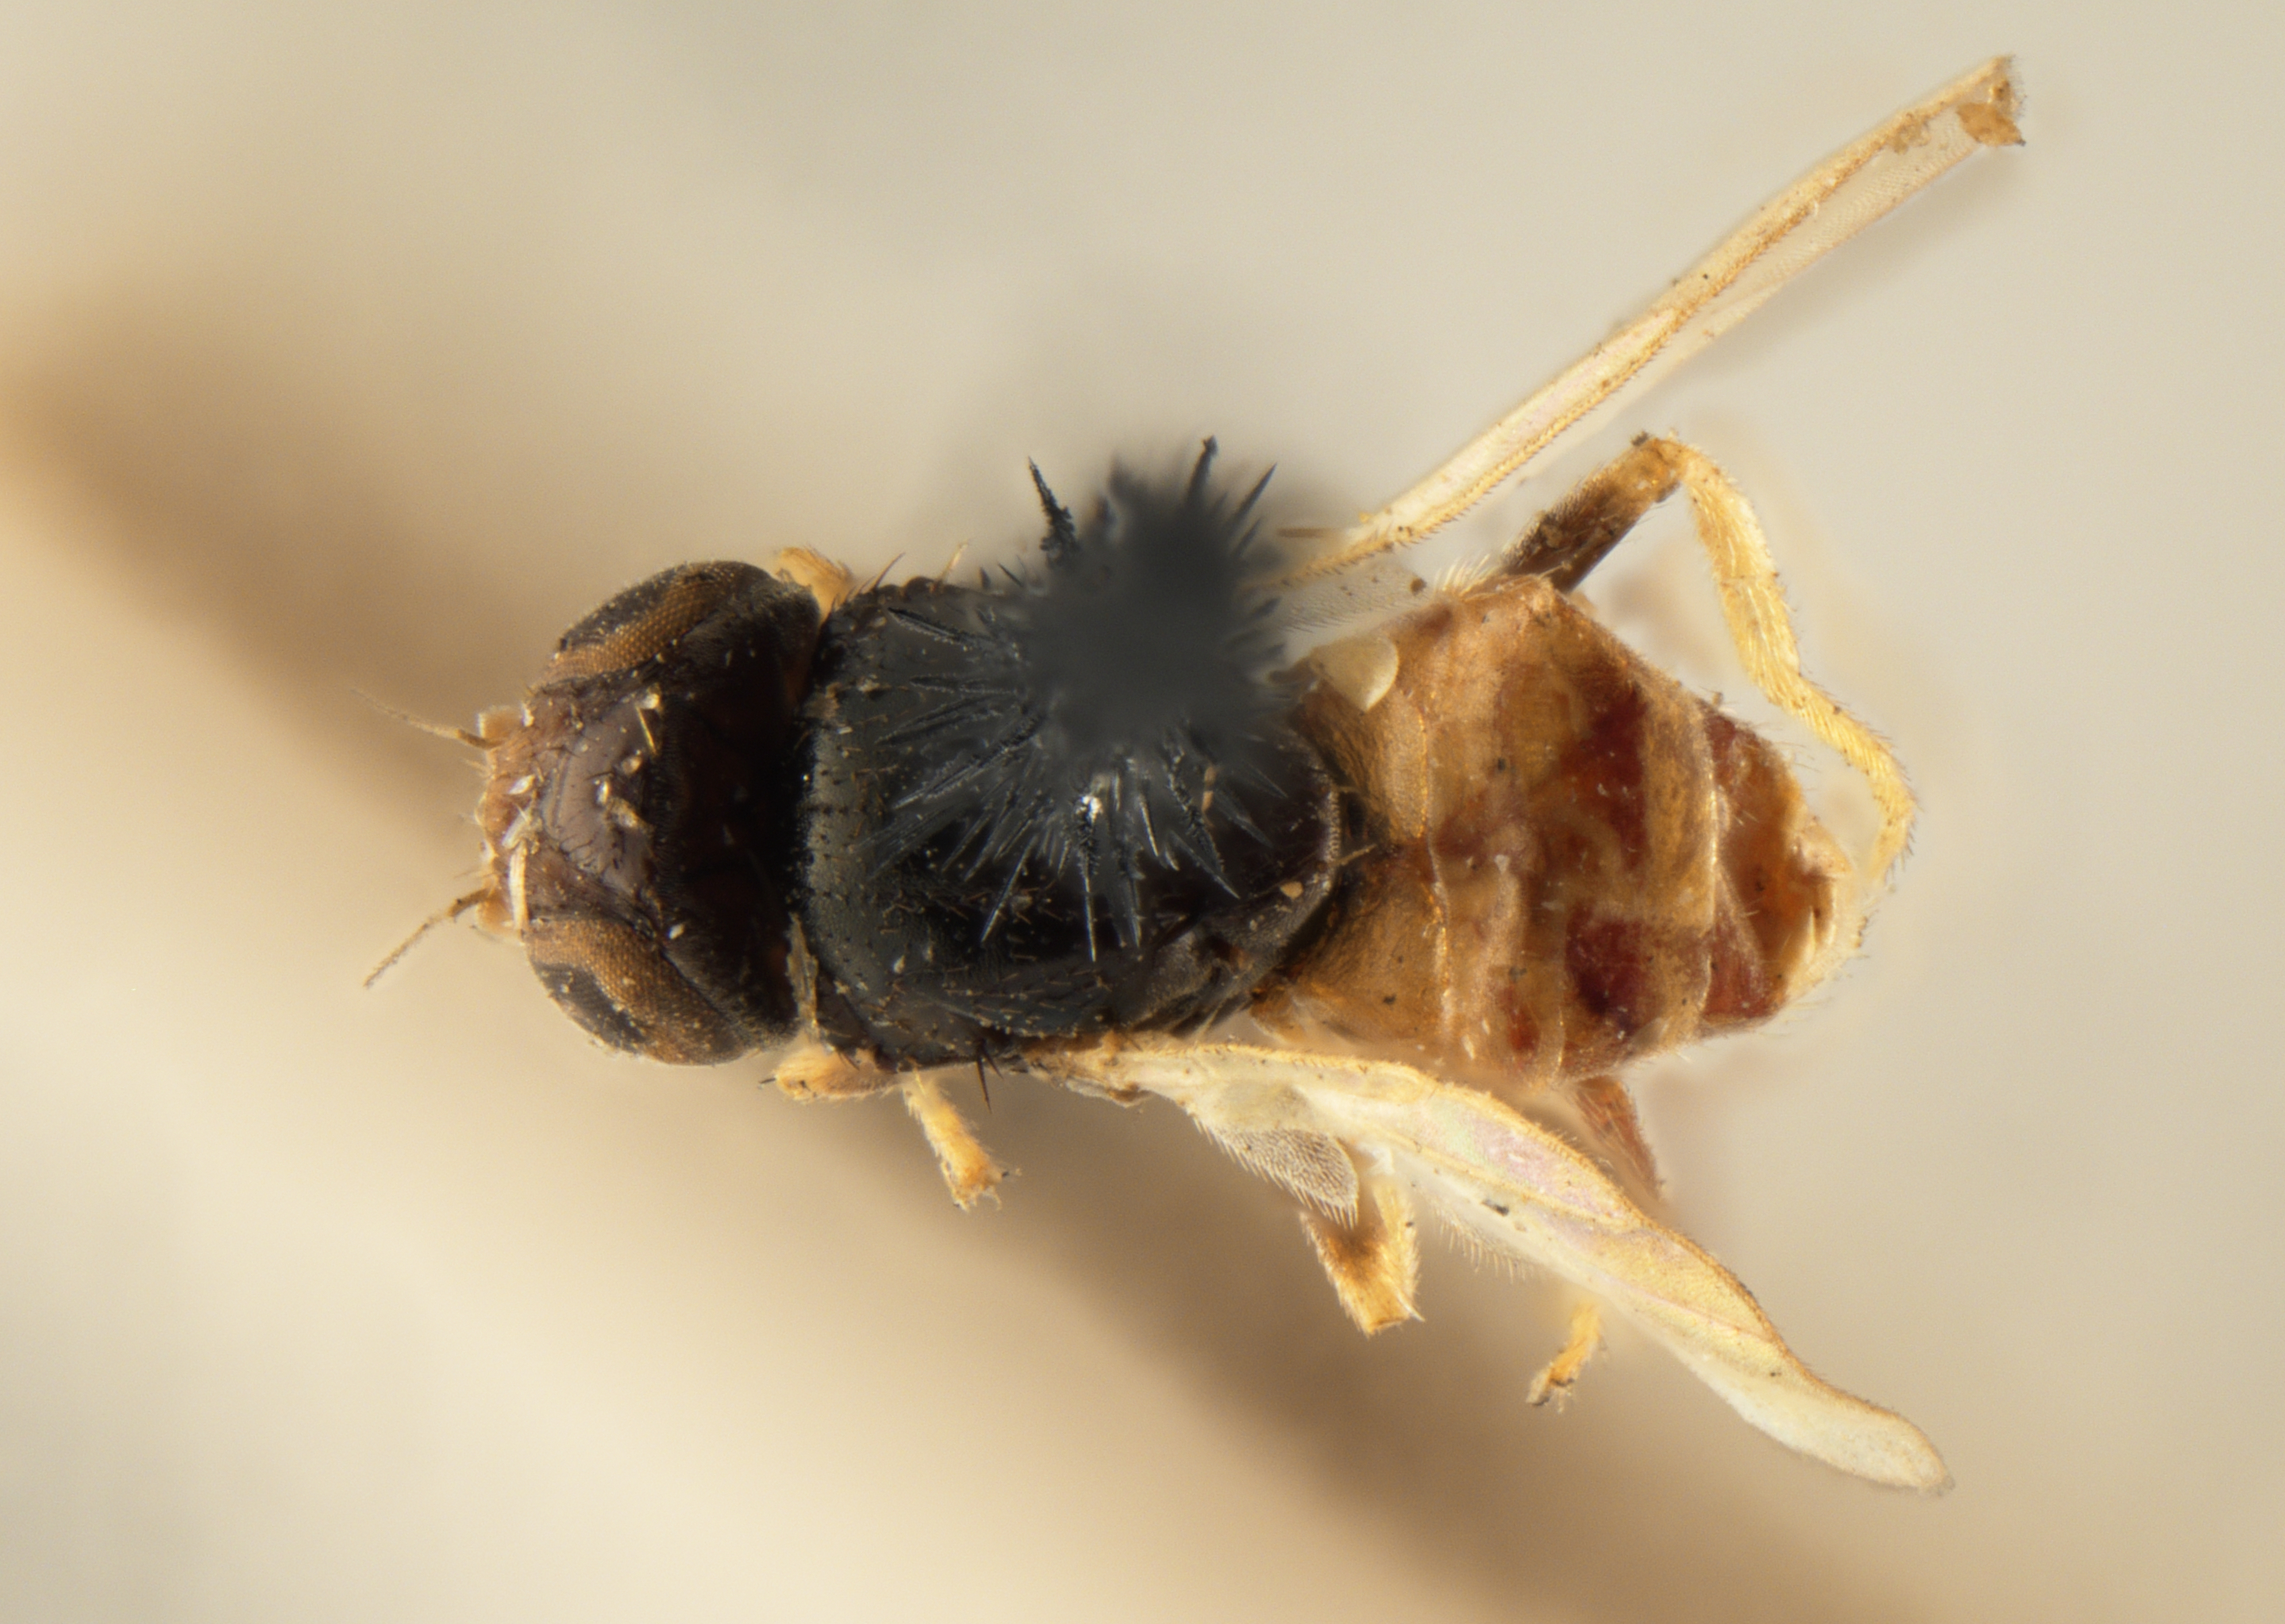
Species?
Siphonella abdominalis
